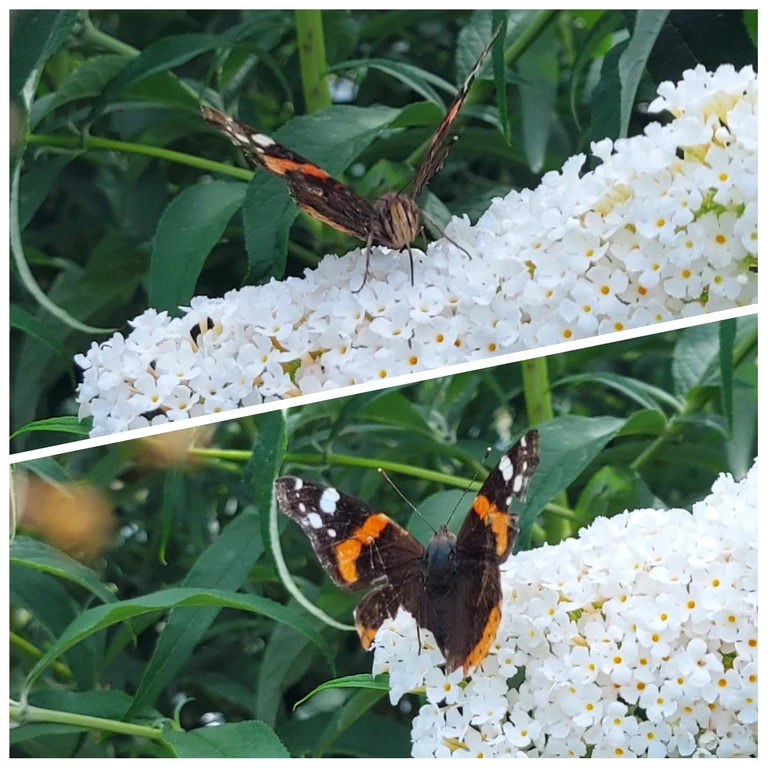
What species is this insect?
Vanessa atalanta
